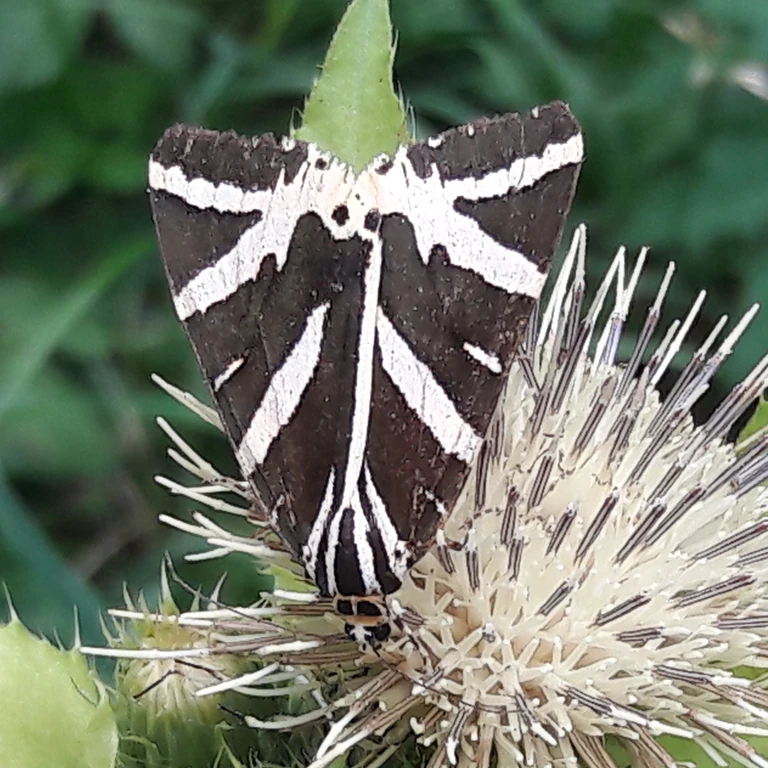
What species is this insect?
Euplagia quadripunctaria
